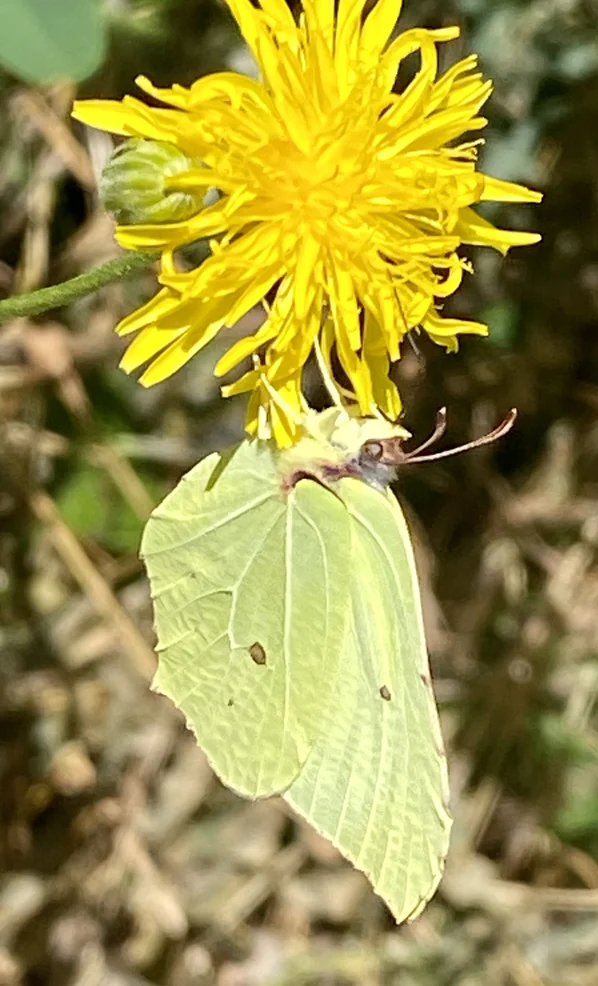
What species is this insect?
Gonepteryx rhamni
